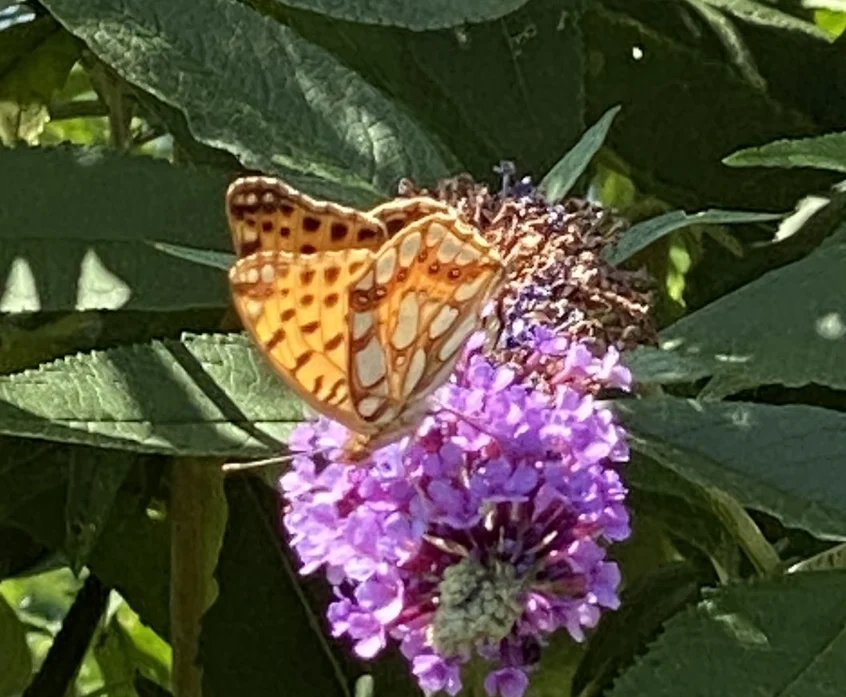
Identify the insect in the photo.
Issoria lathonia
